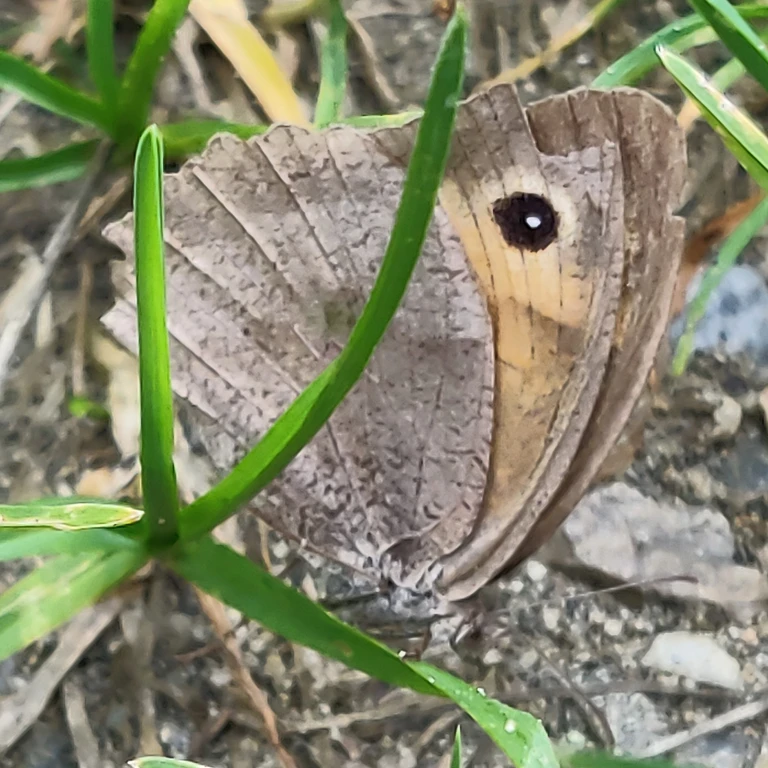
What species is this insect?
Maniola jurtina
